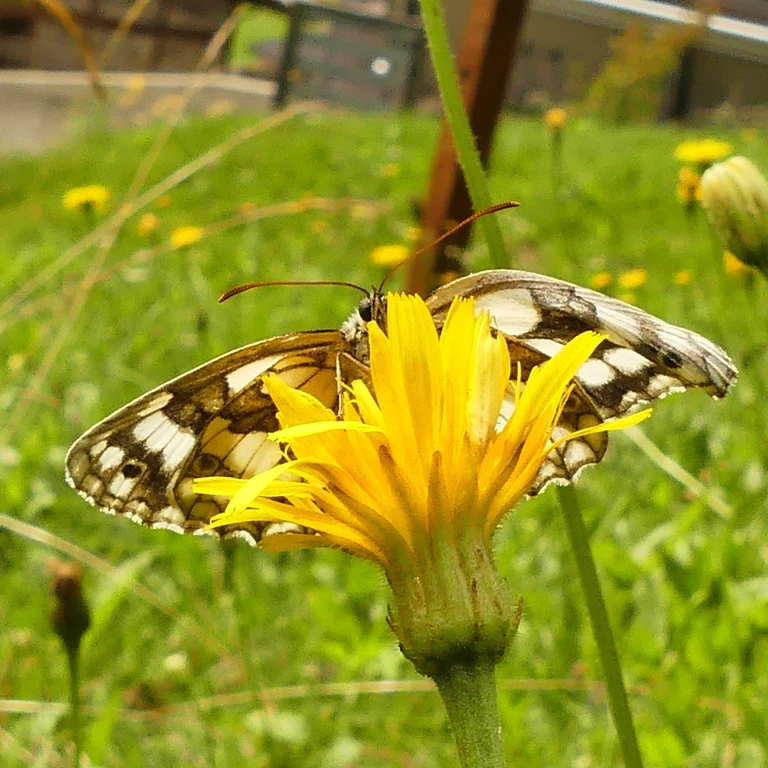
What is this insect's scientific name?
Melanargia galathea
